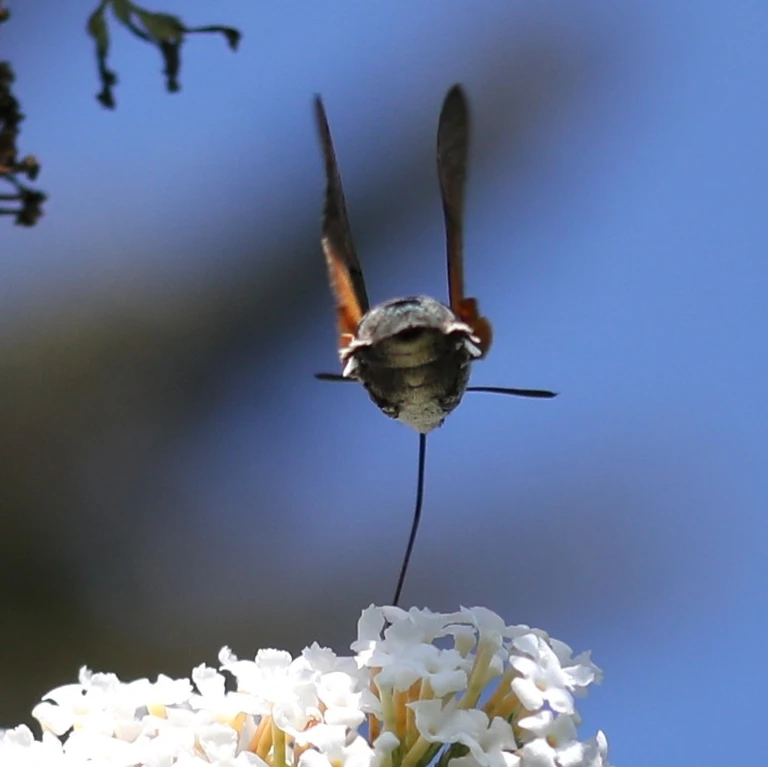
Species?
Macroglossum stellatarum
